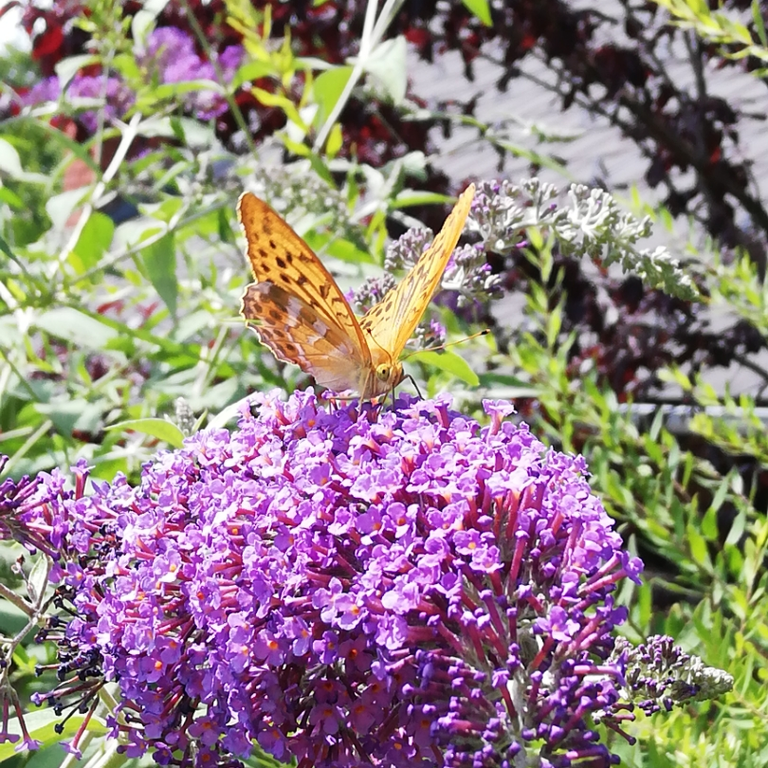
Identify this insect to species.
Argynnis paphia
